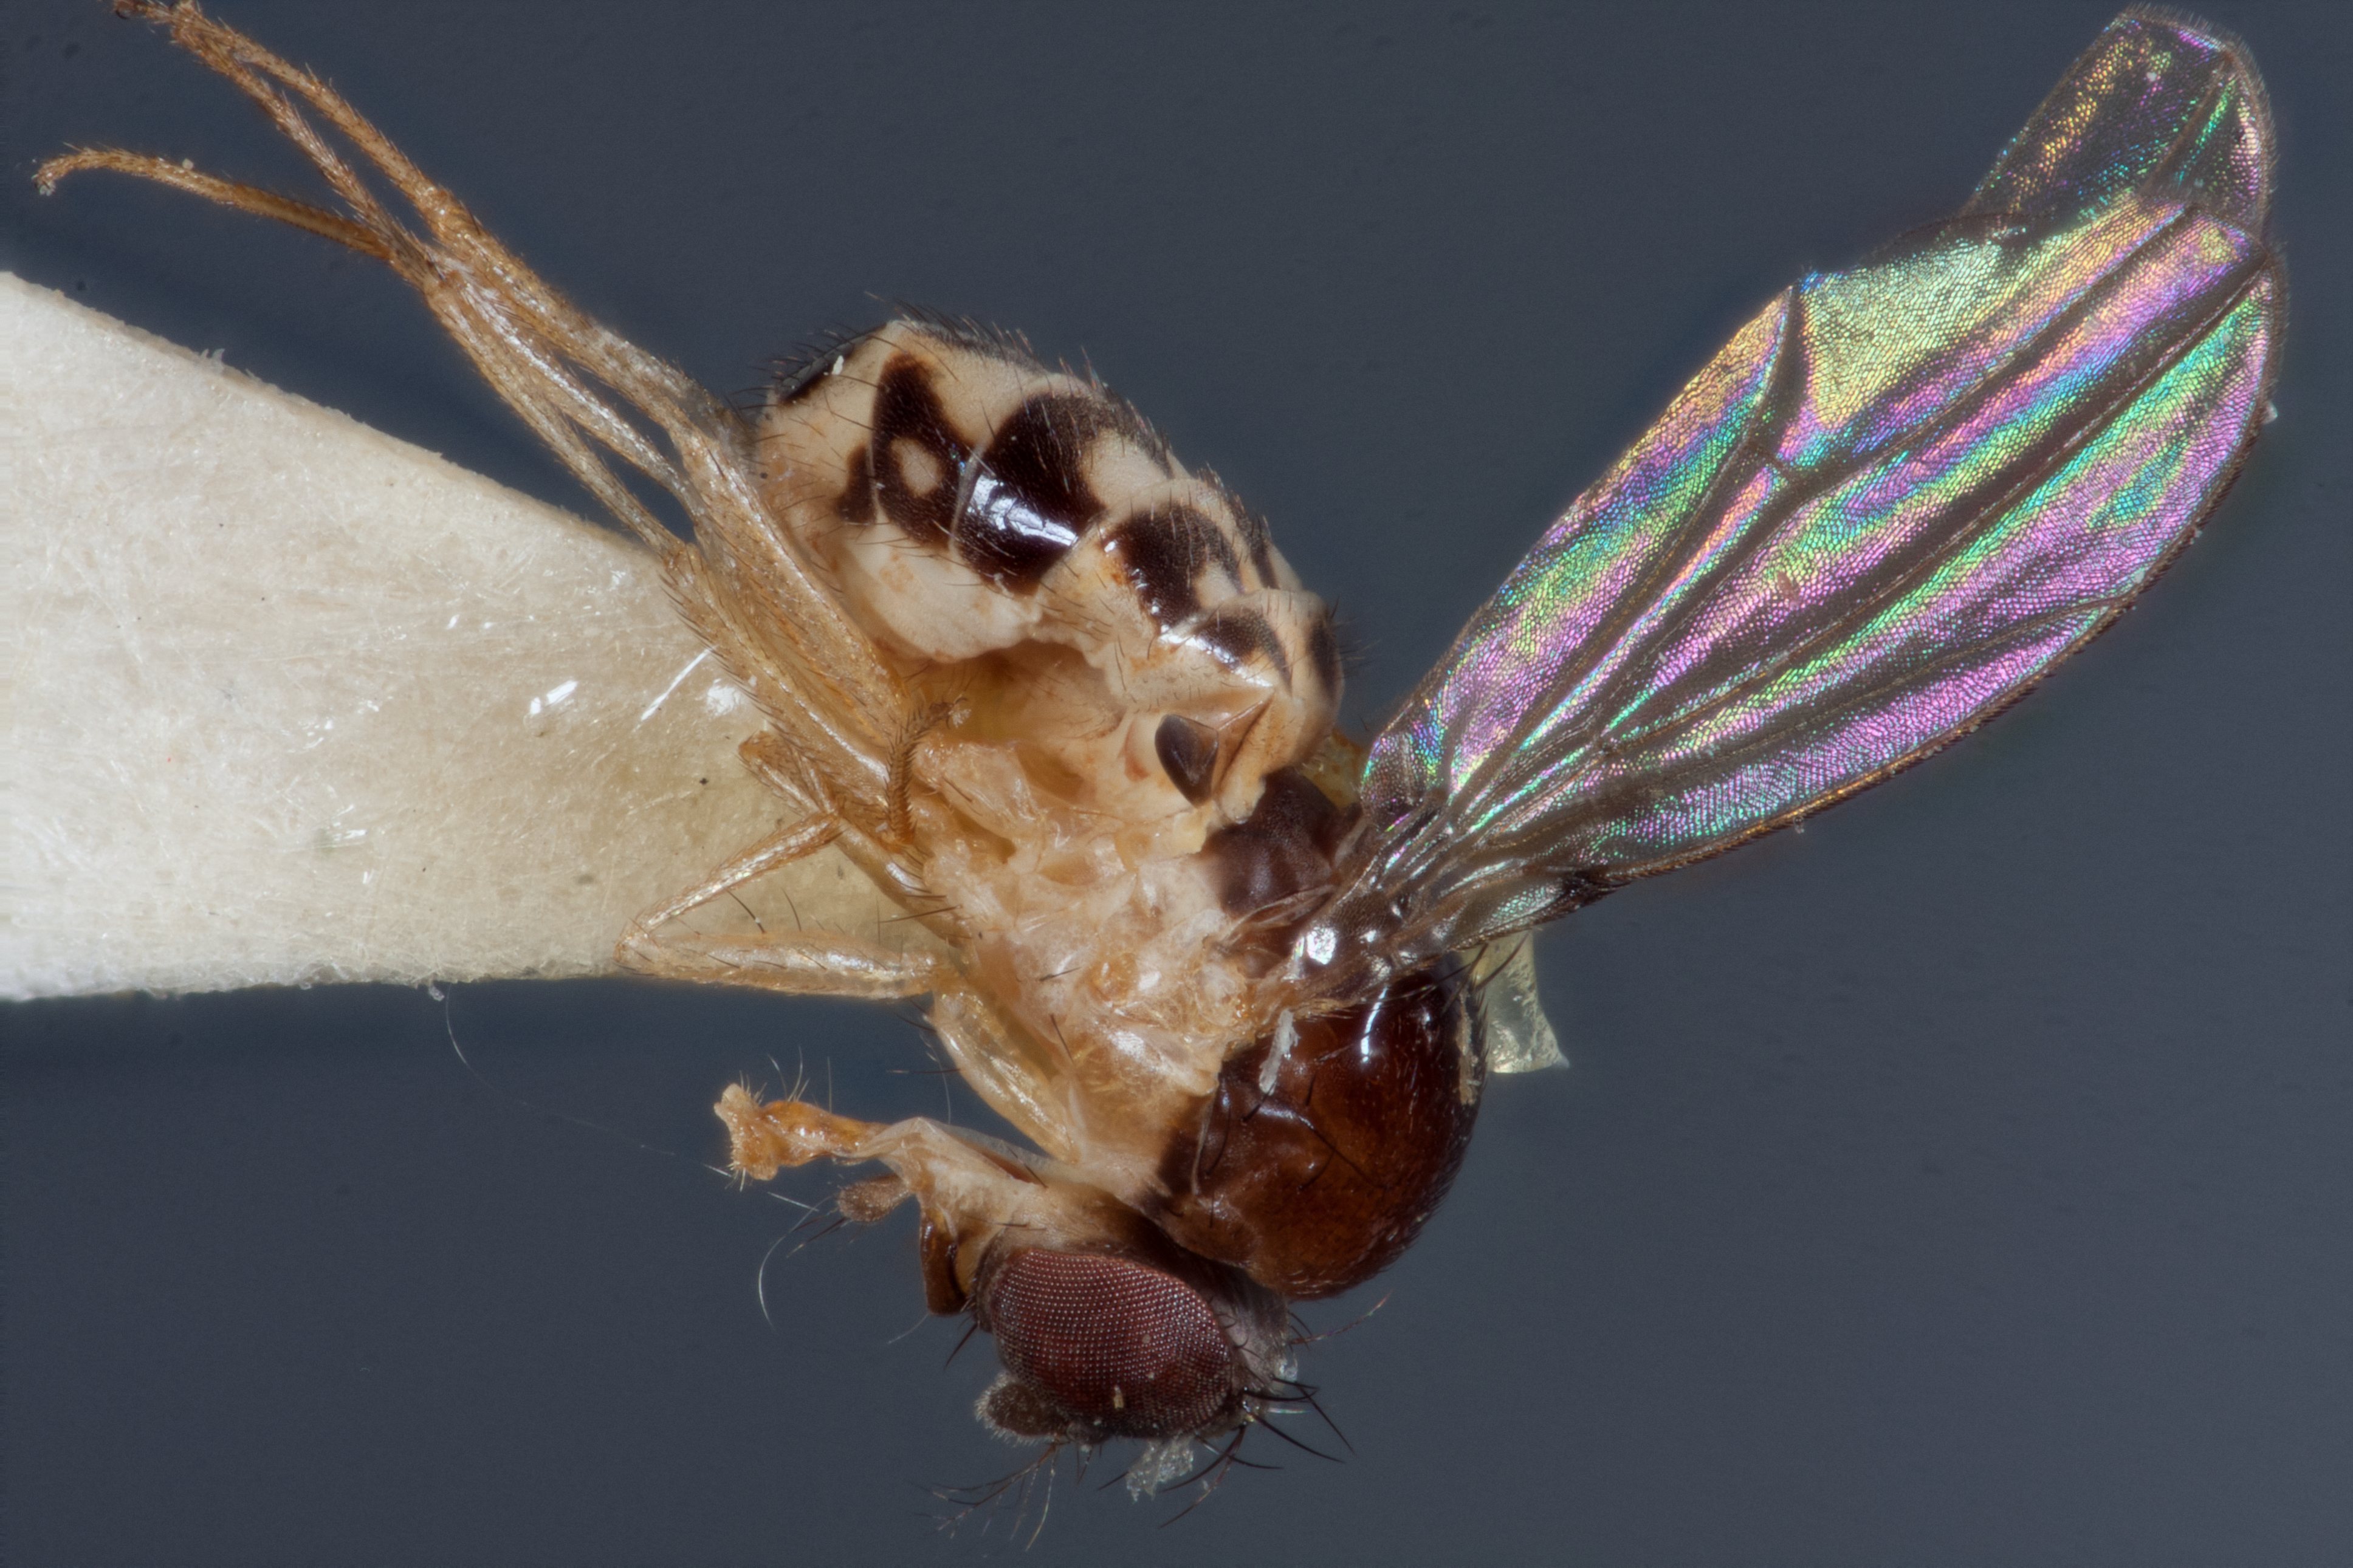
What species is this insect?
Mycodrosophila claytonae
